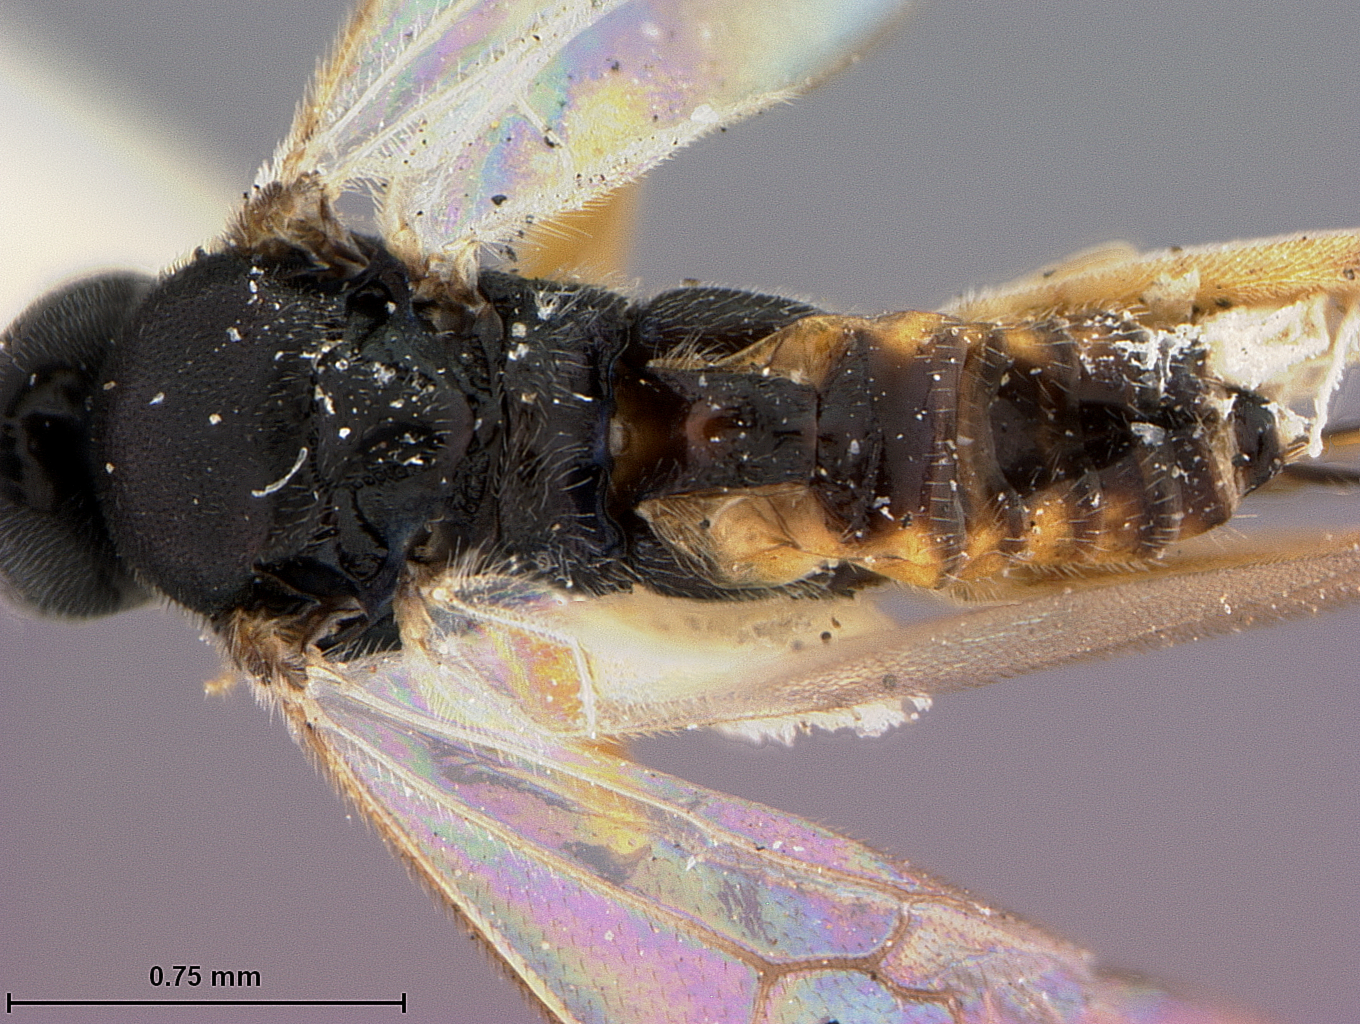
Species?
Apanteles absonus
